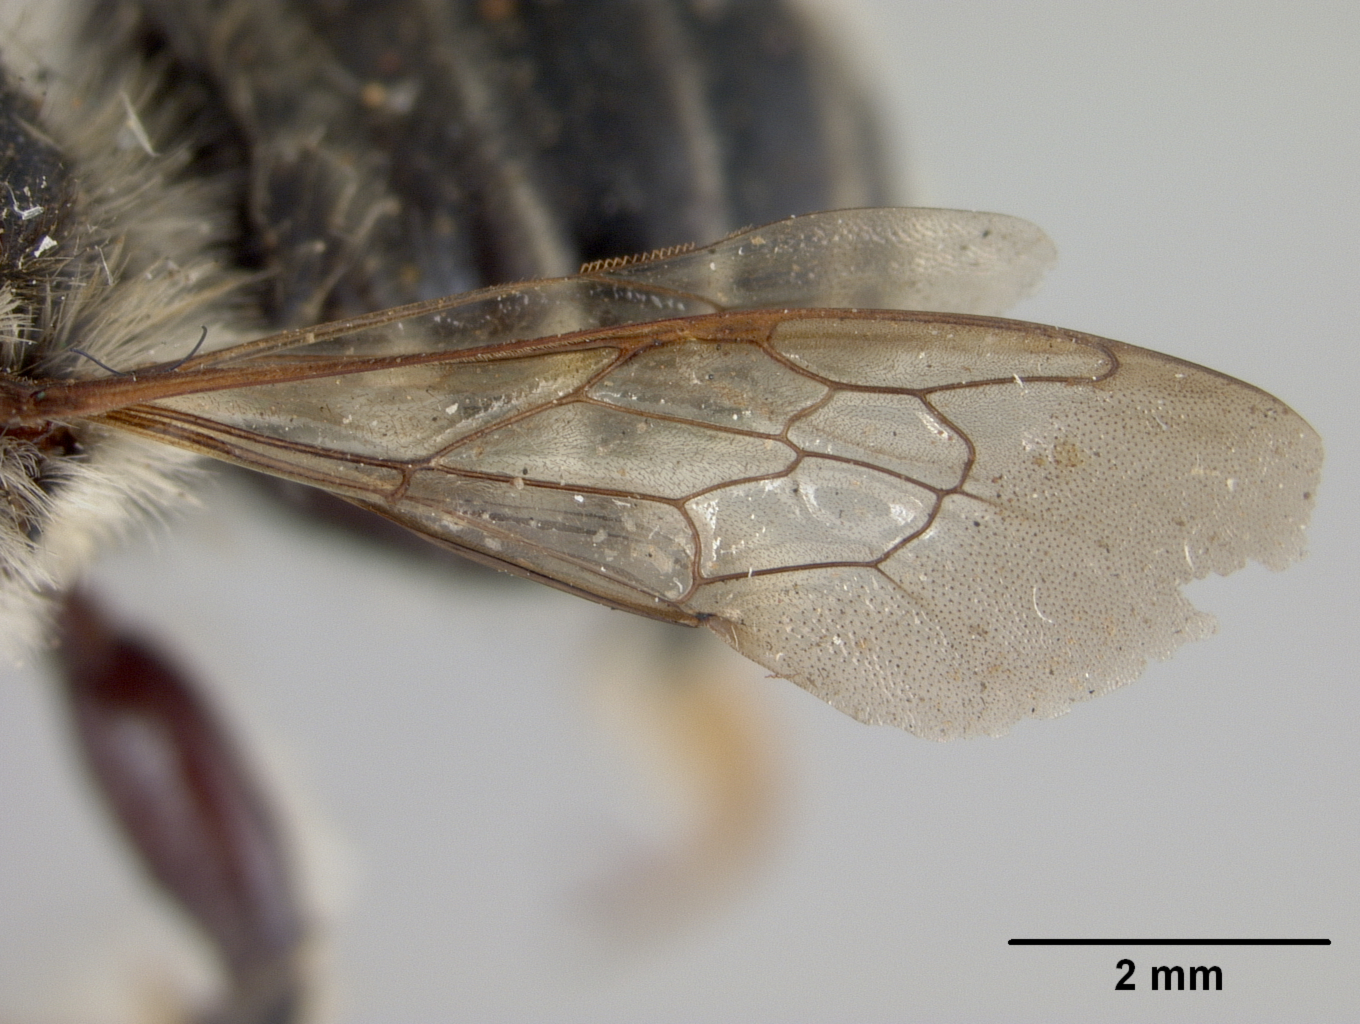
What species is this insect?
Megachile shermani
